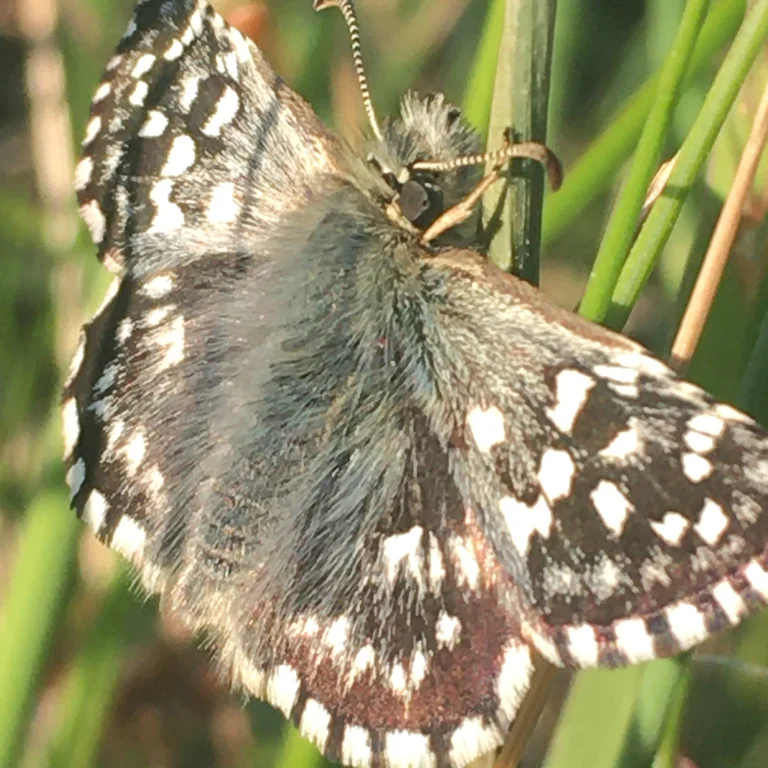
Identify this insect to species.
Pyrgus malvae
